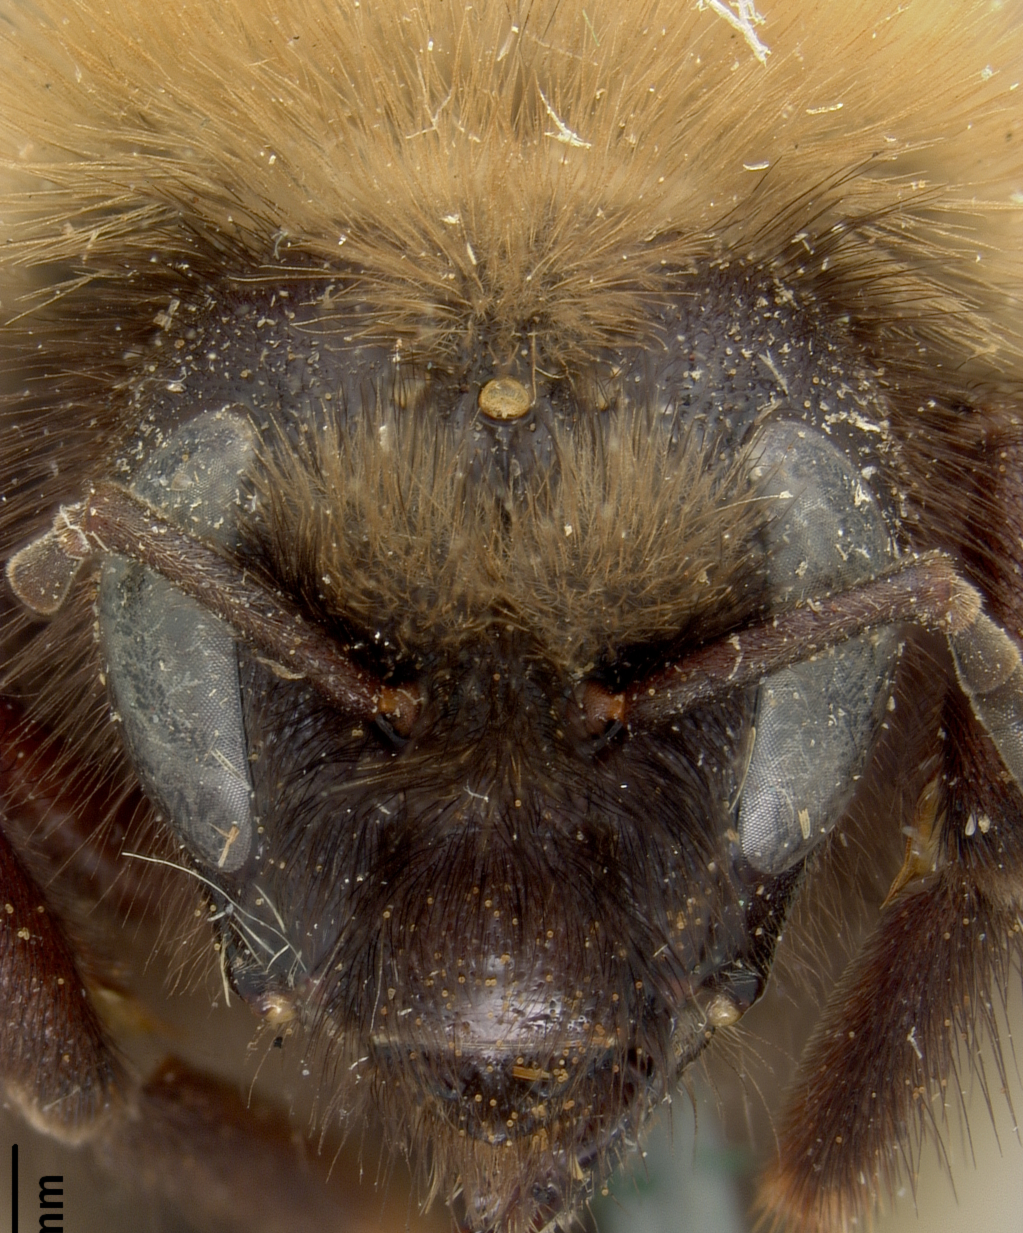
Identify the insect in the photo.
Psithyrus crawfordi
